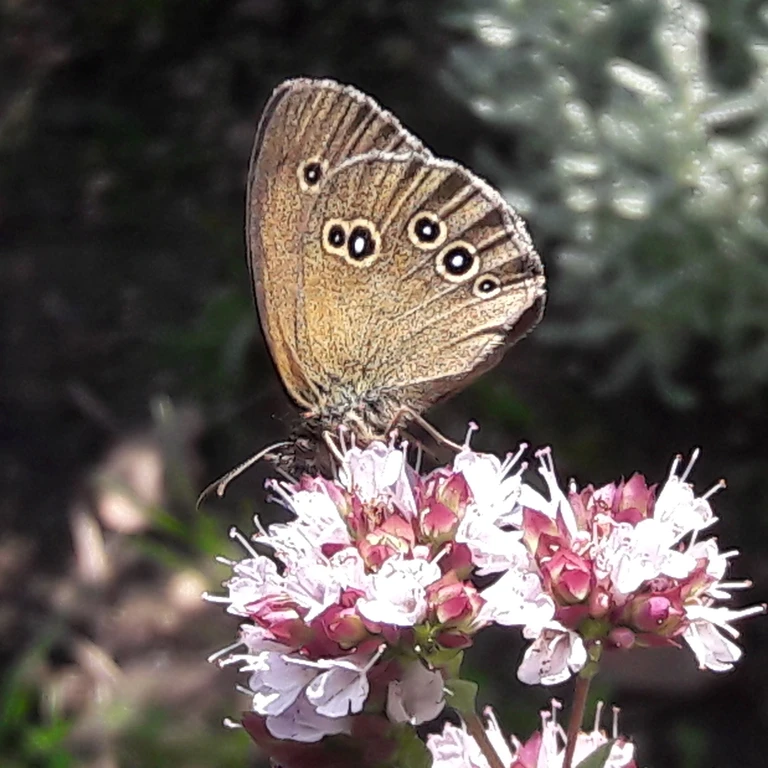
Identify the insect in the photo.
Aphantopus hyperantus
